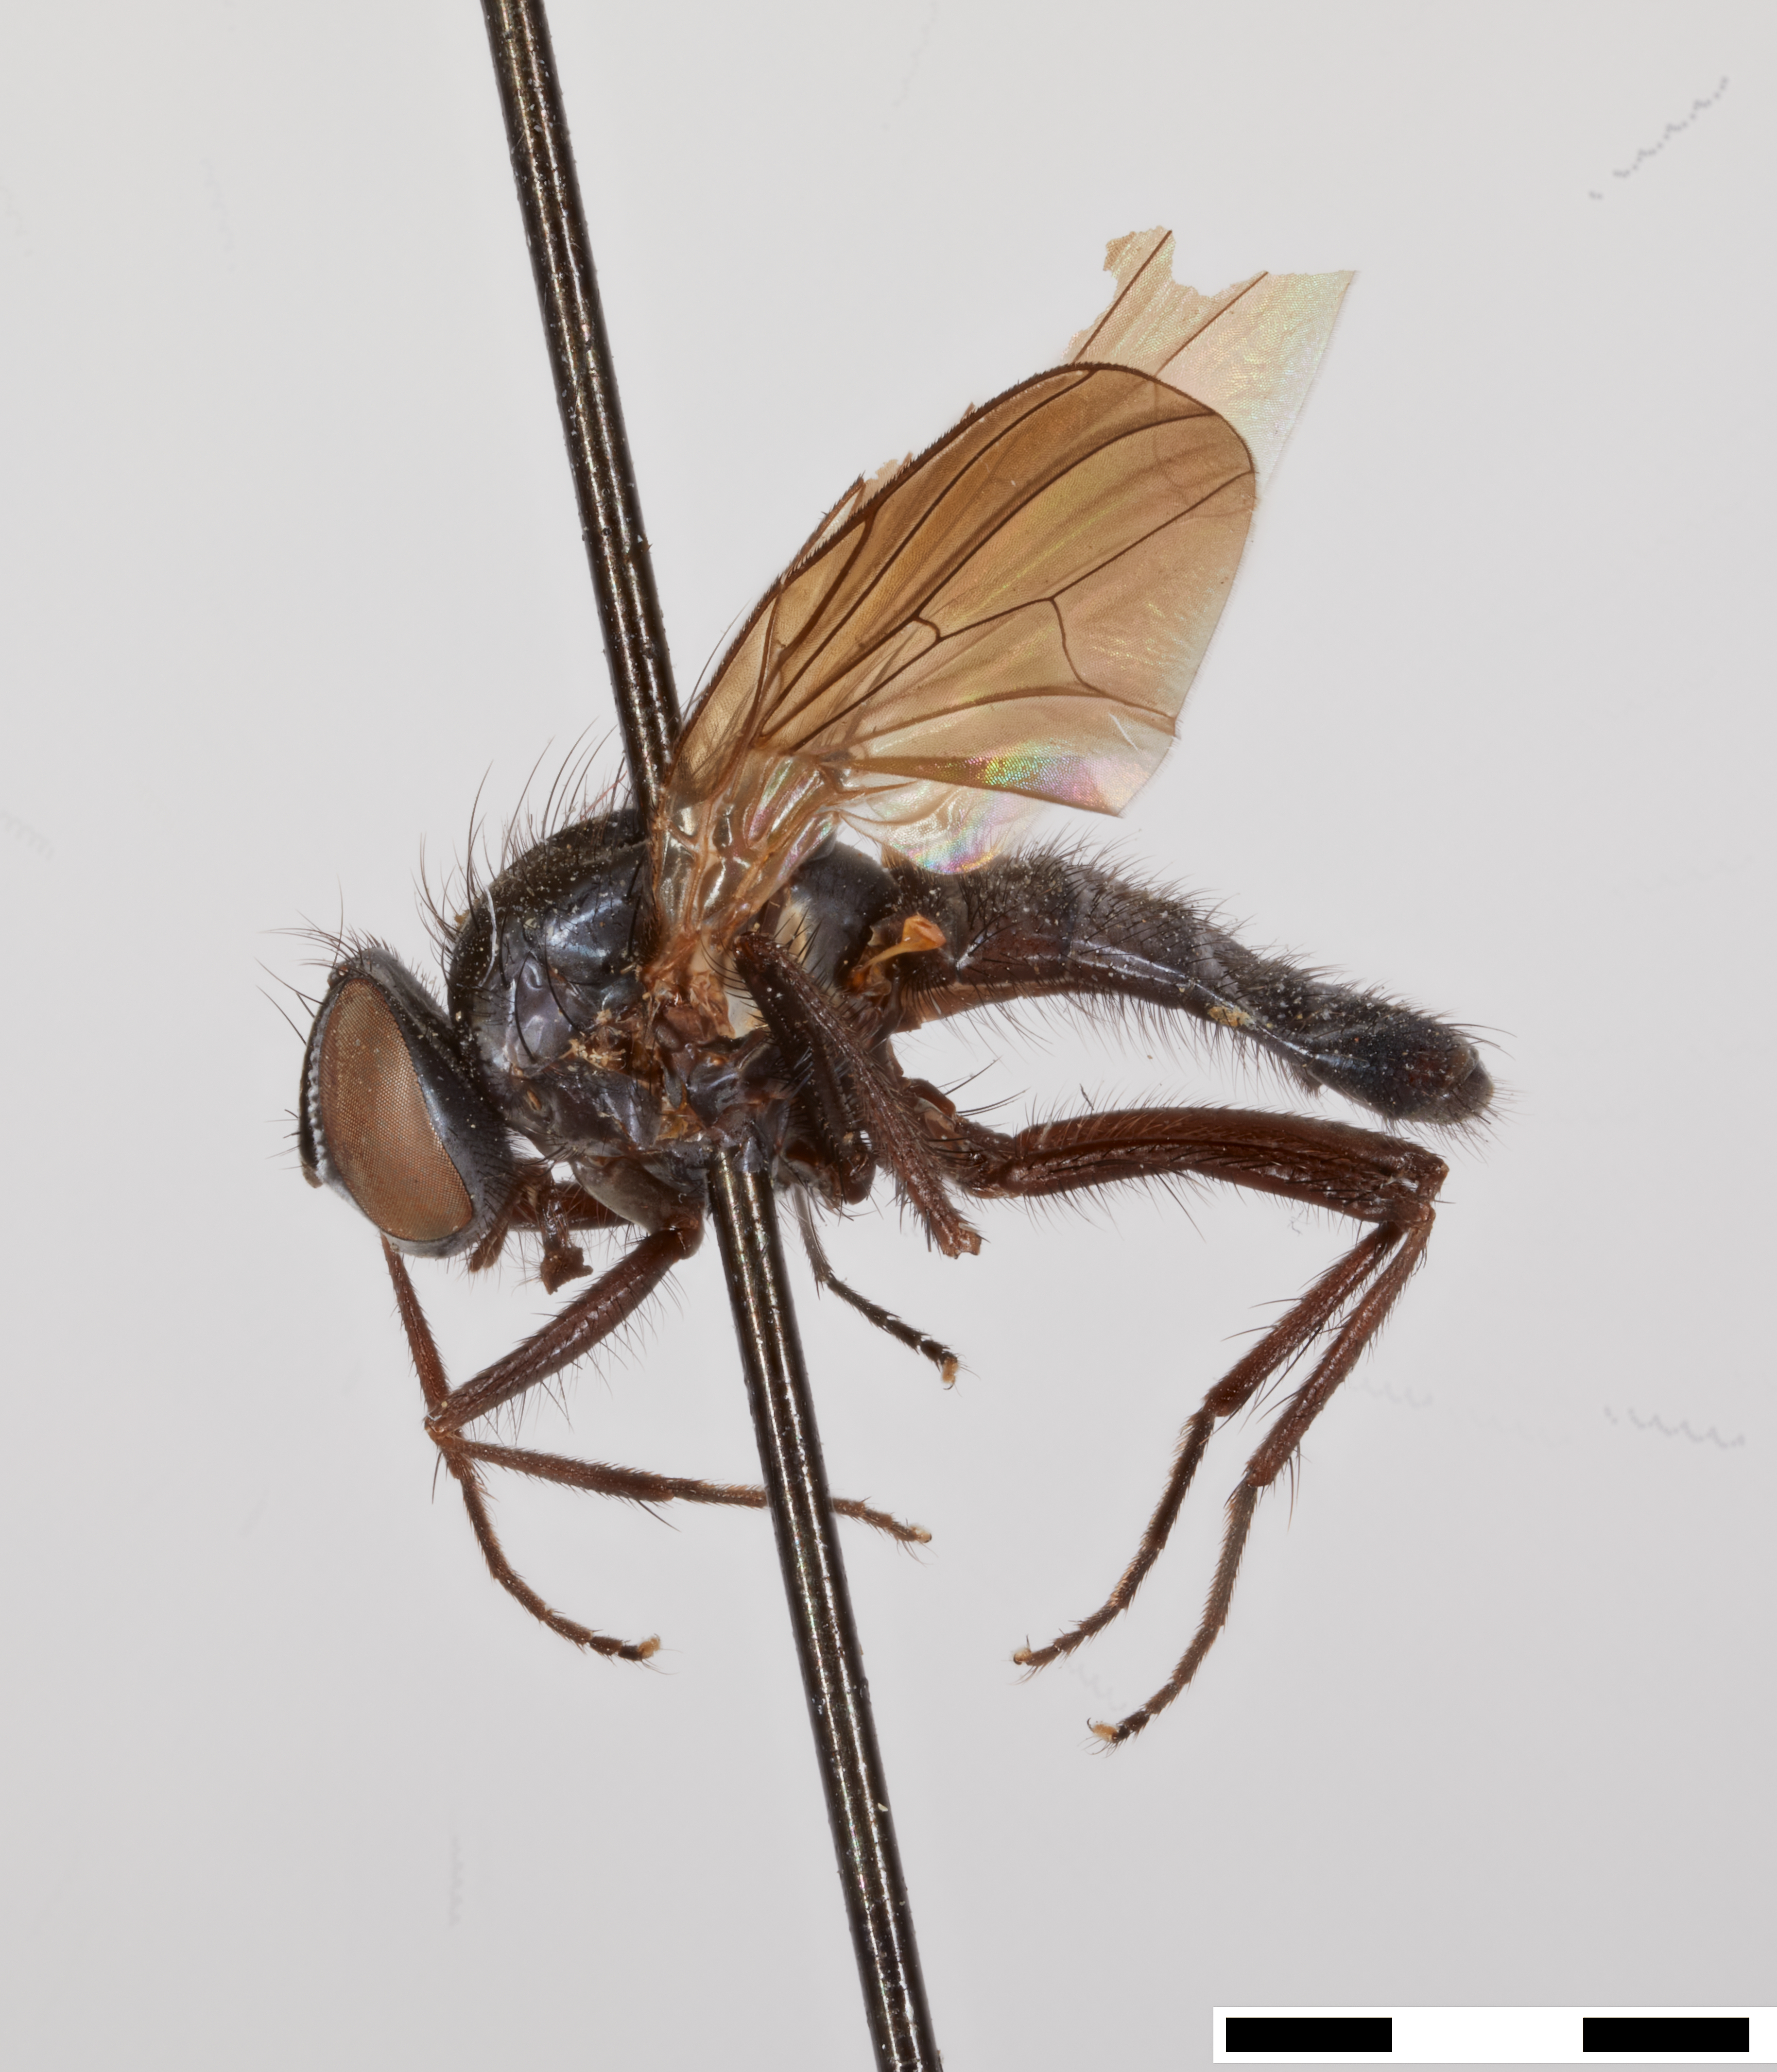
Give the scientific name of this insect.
Fannia arcuata
